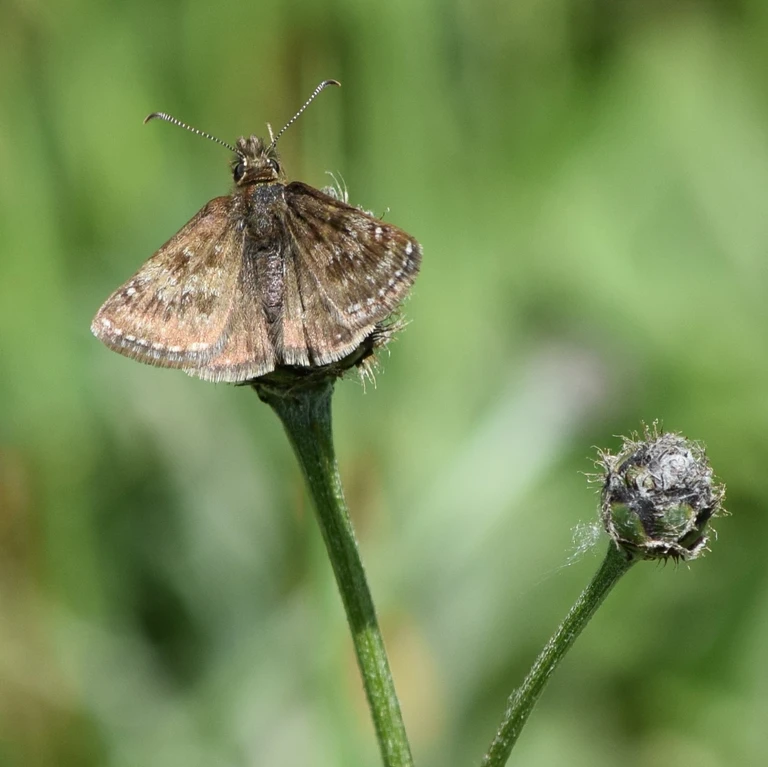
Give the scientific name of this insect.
Erynnis tages
